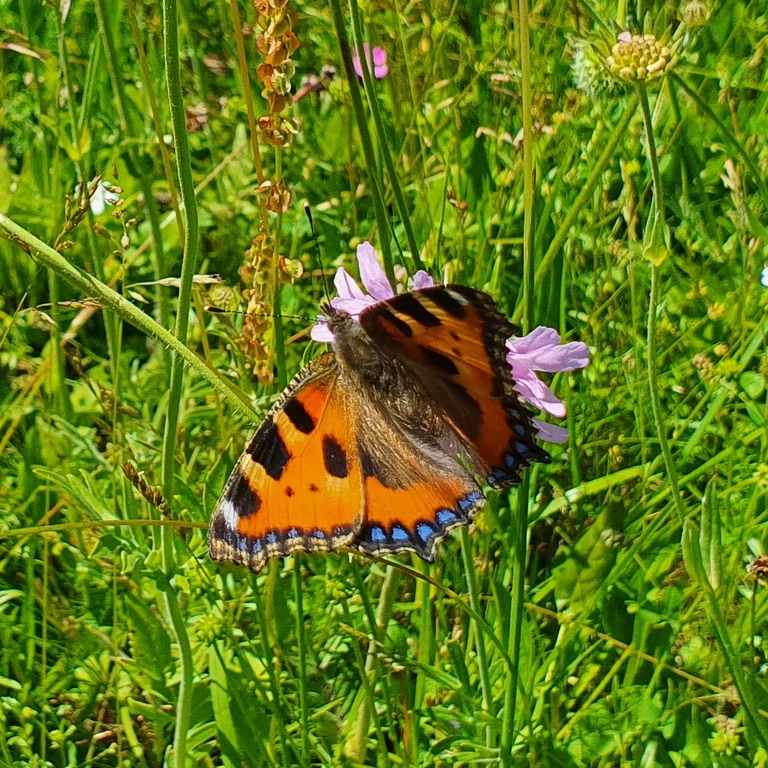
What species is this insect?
Aglais urticae
